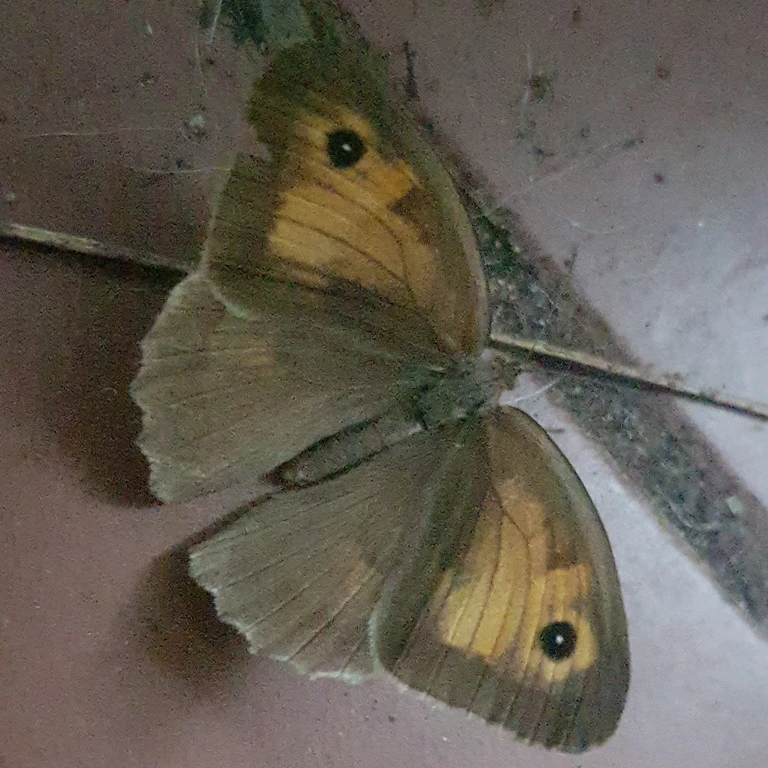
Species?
Maniola jurtina
